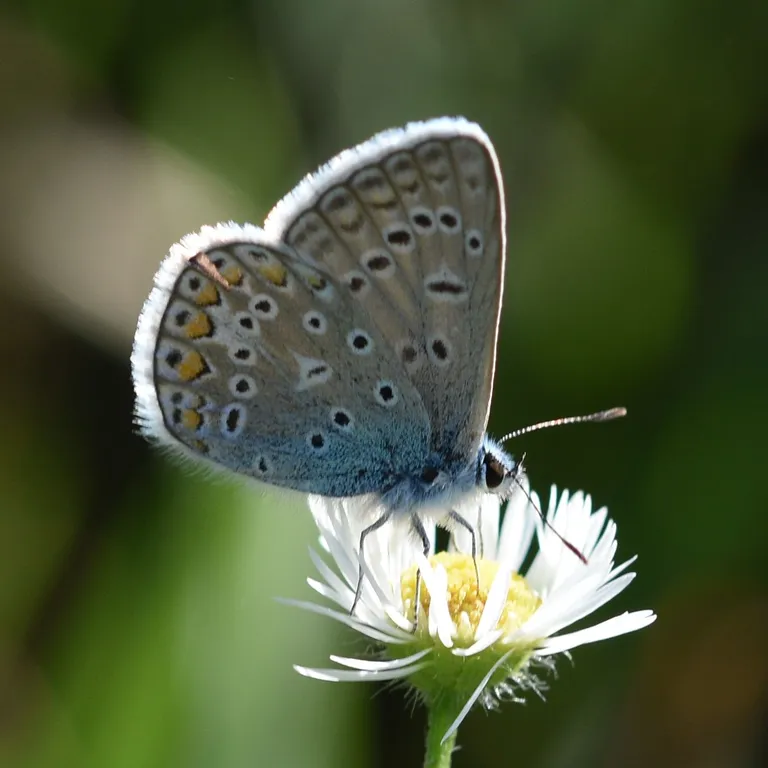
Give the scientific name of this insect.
Polyommatus icarus
